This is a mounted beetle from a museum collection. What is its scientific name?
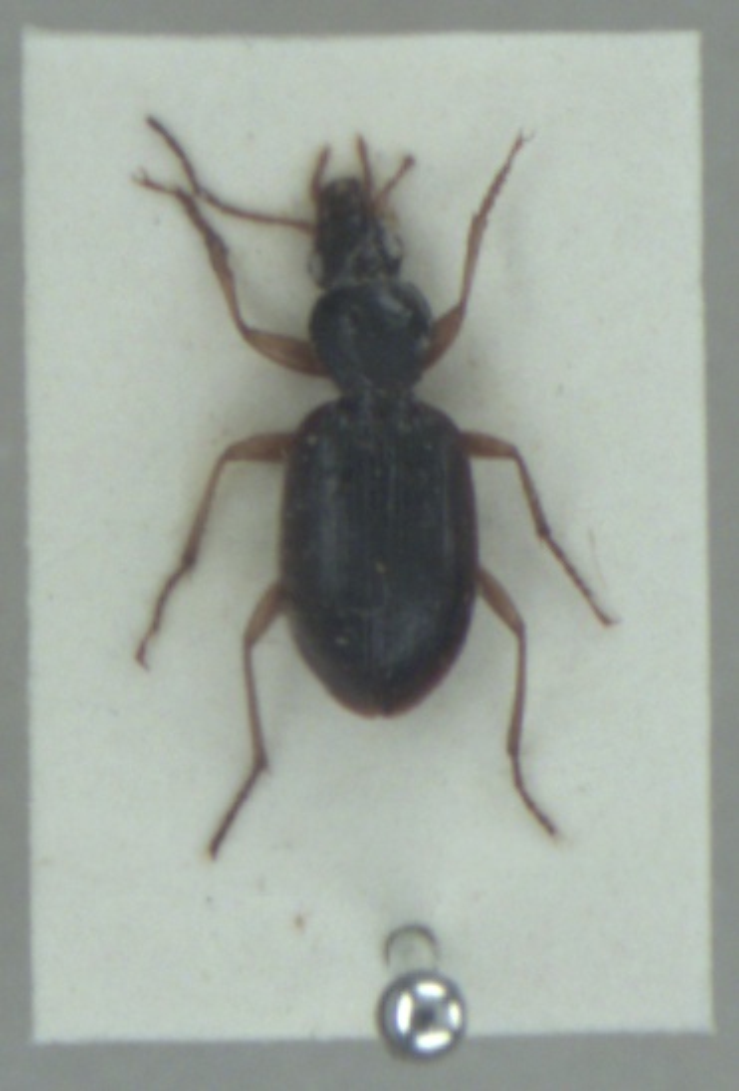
Paranchus albipes
